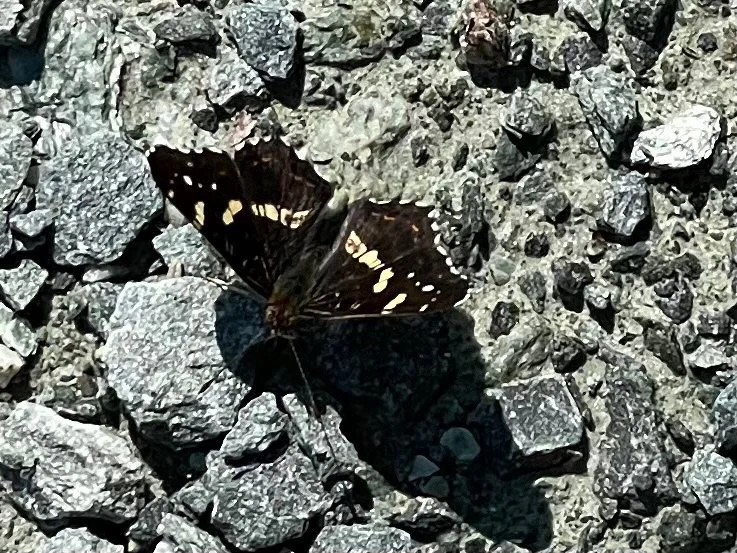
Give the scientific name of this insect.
Araschnia levana
